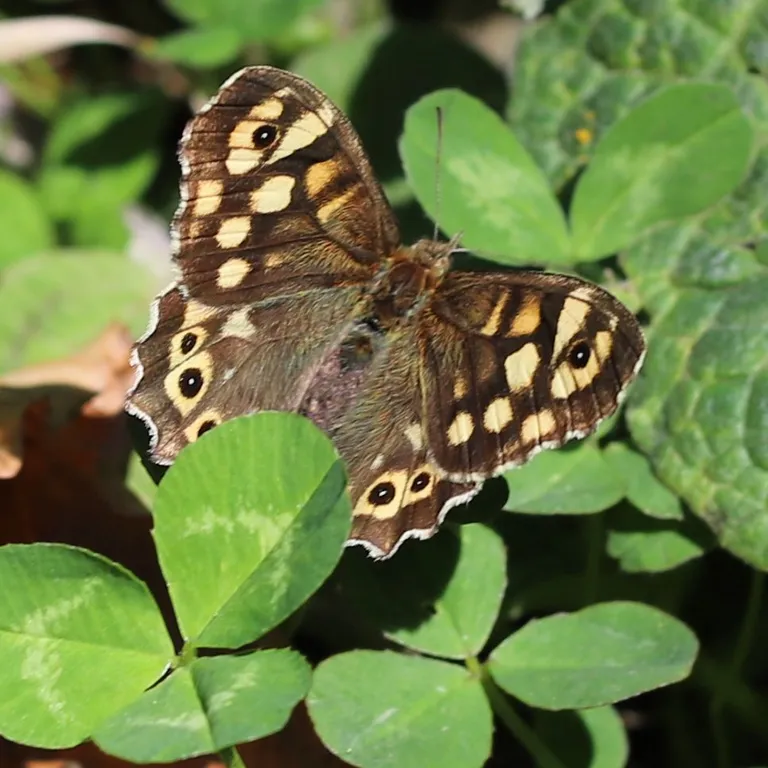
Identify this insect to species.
Pararge aegeria
